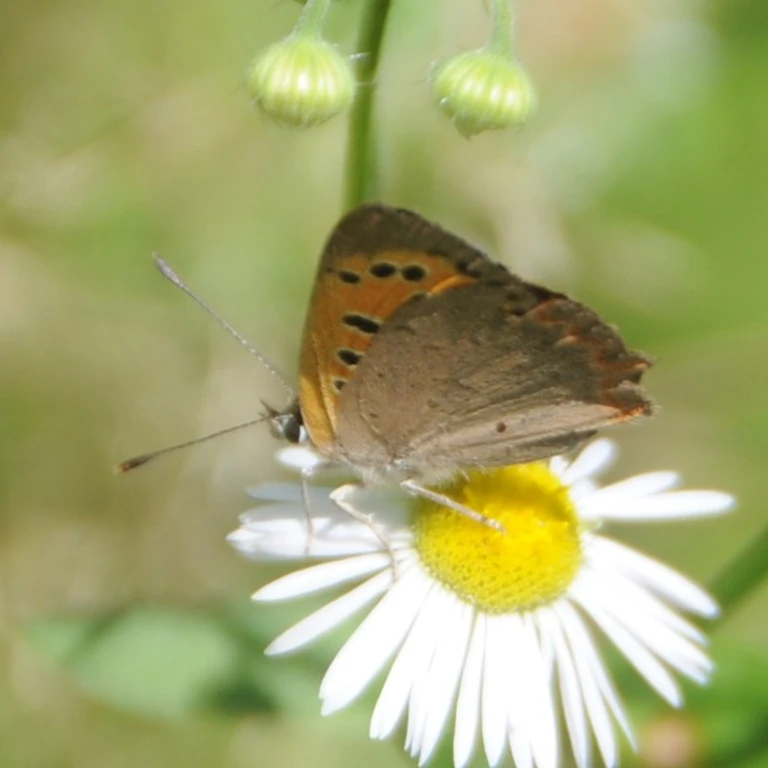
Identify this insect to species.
Lycaena phlaeas
